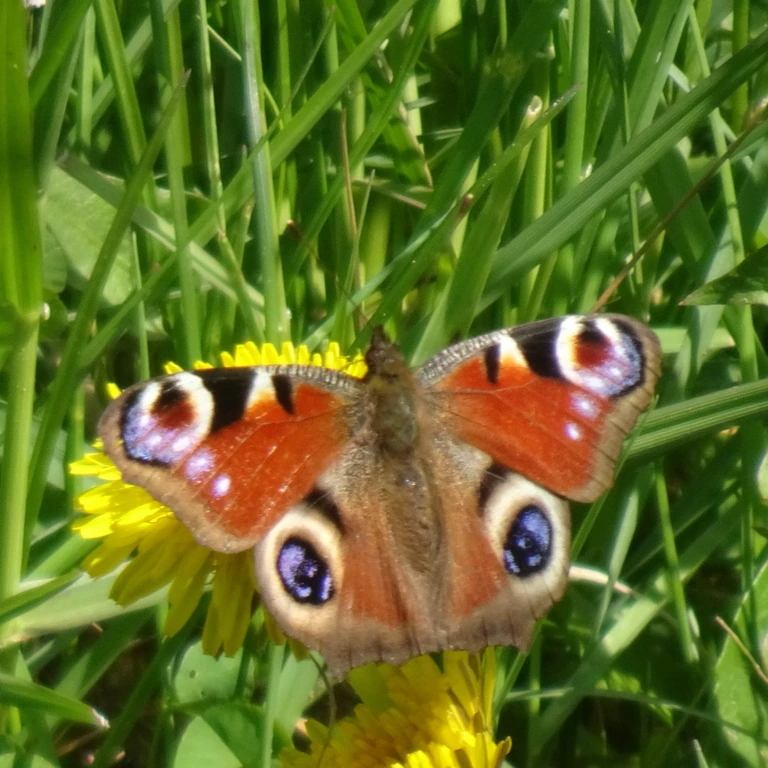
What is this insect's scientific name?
Aglais io
